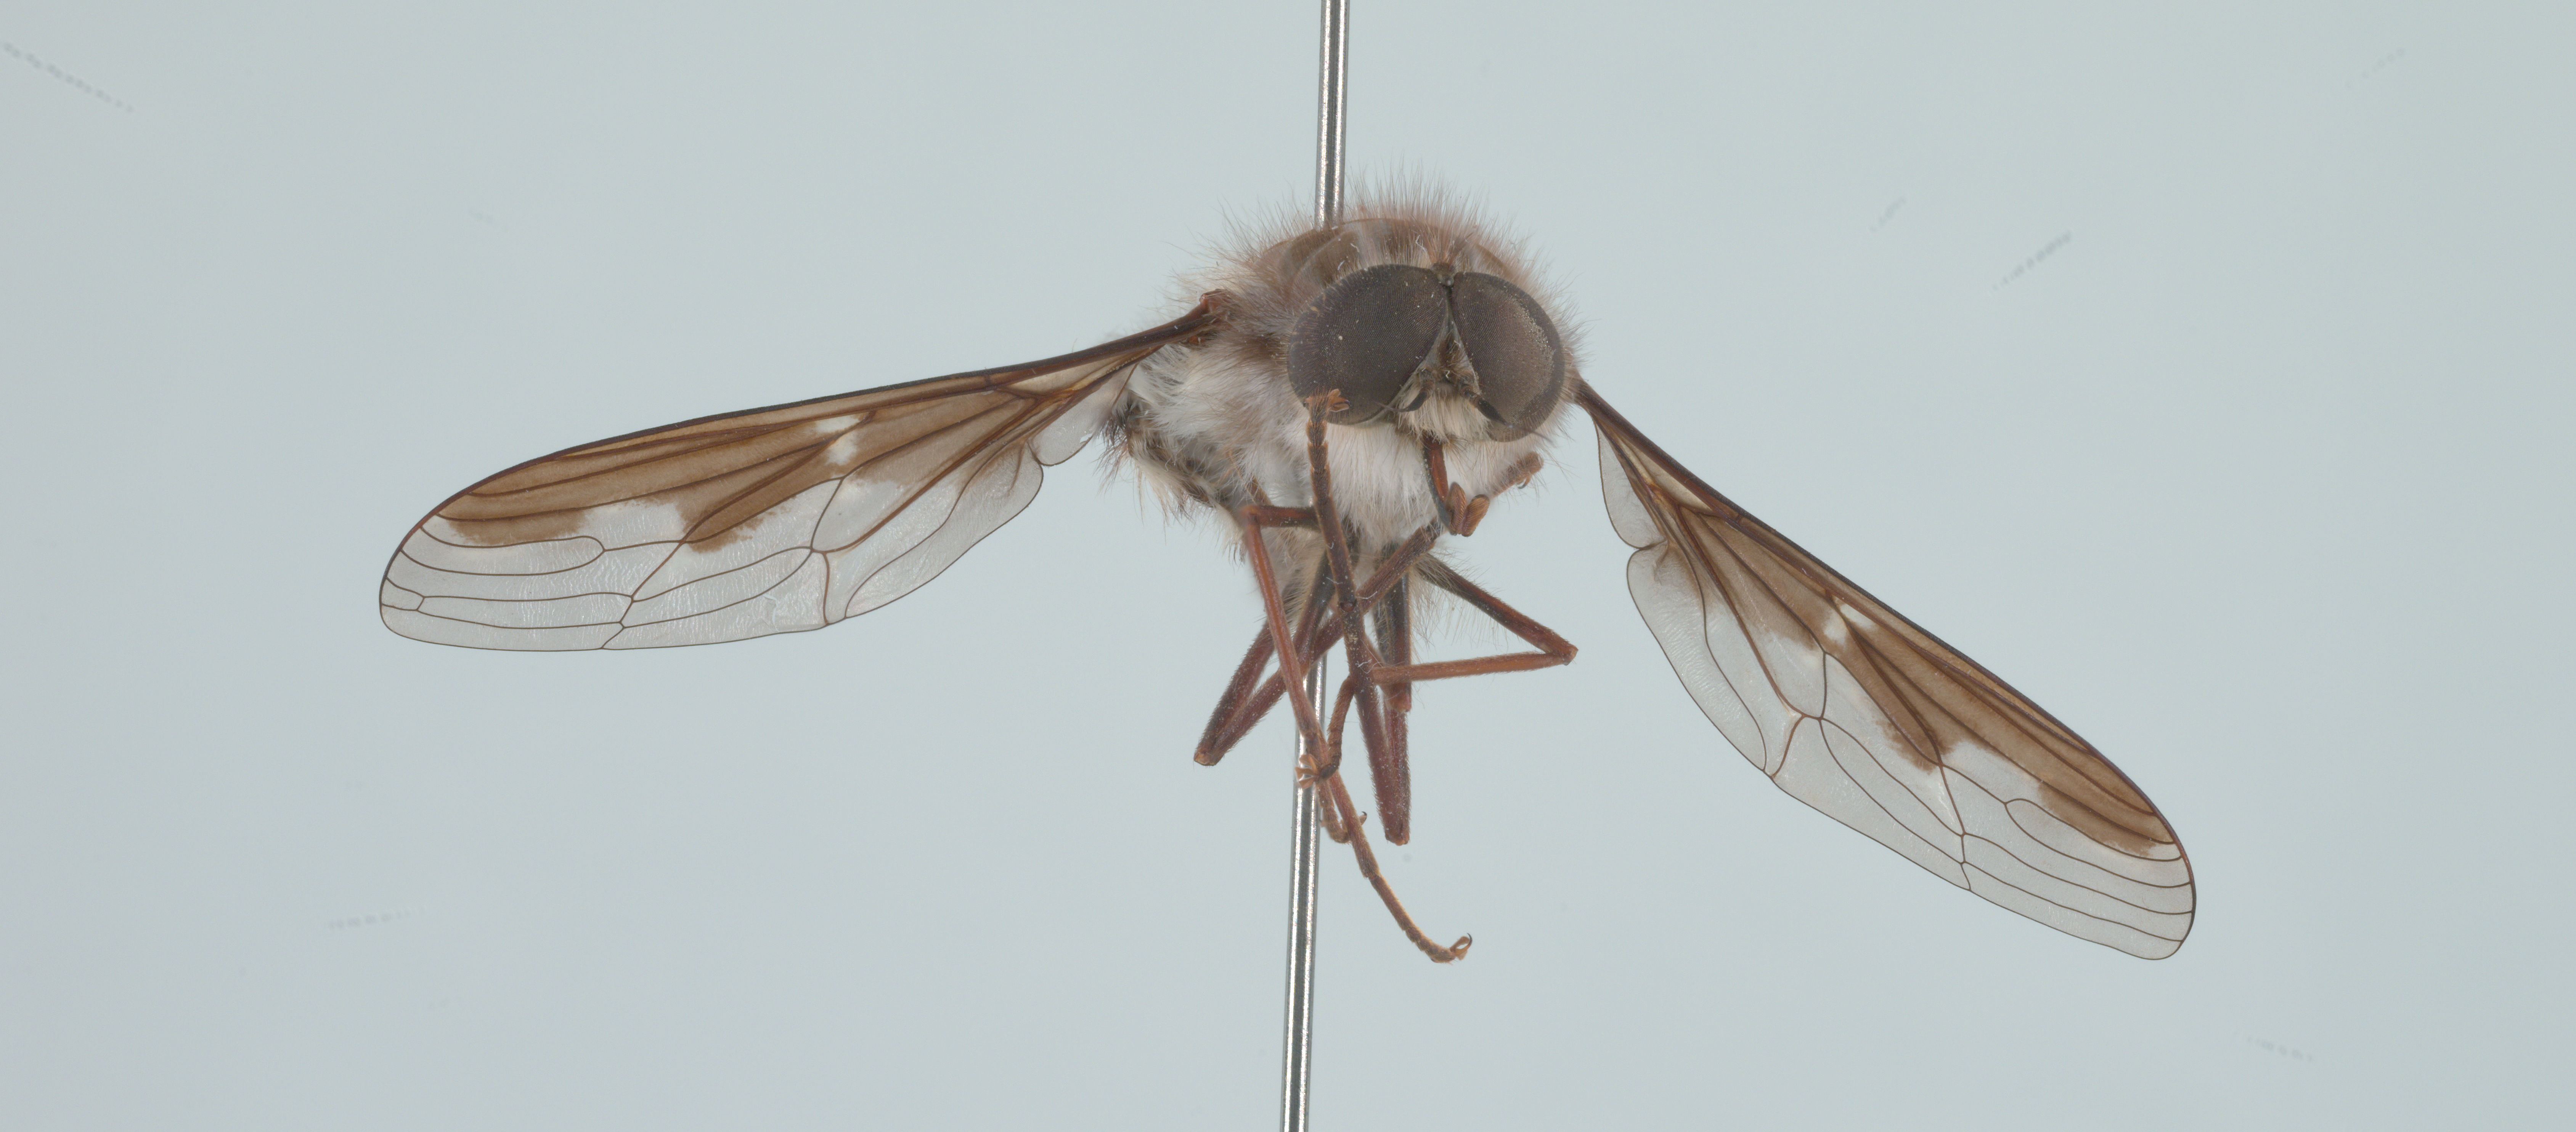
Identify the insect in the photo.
Trichophthalma niveibarbis
